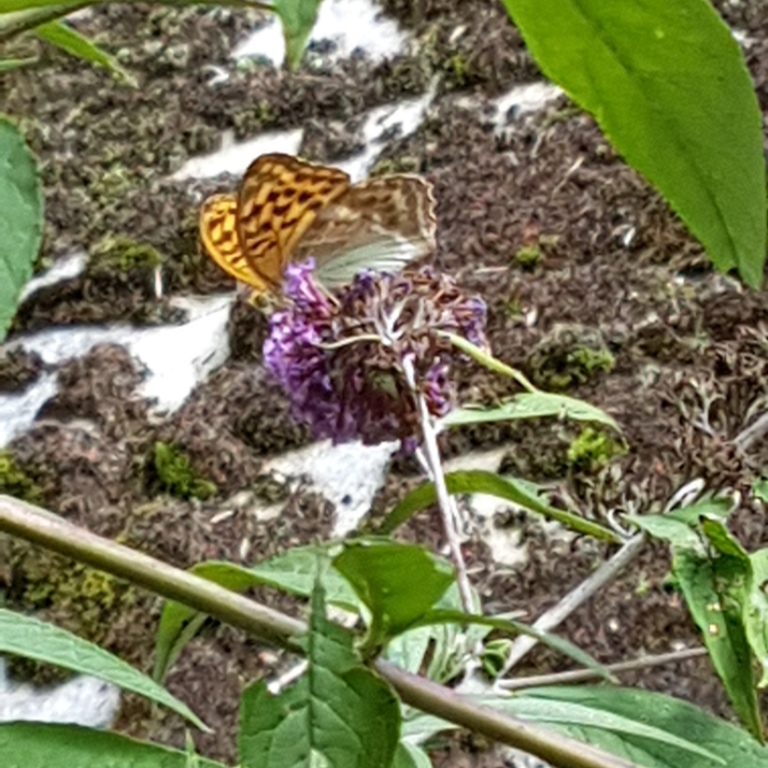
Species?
Argynnis paphia
